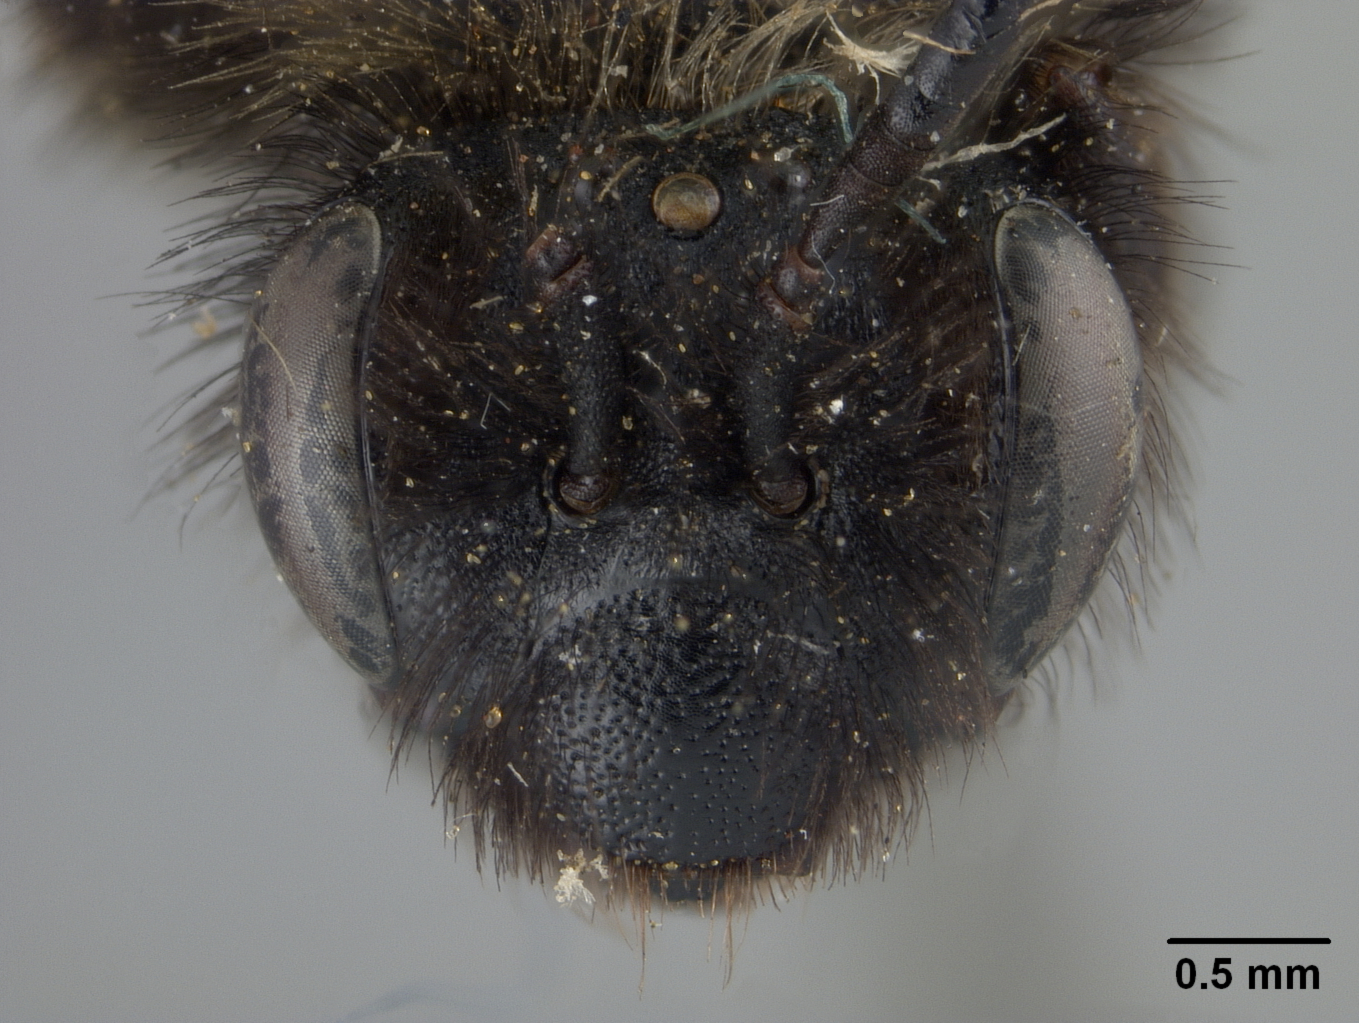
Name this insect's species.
Andrena merriami
